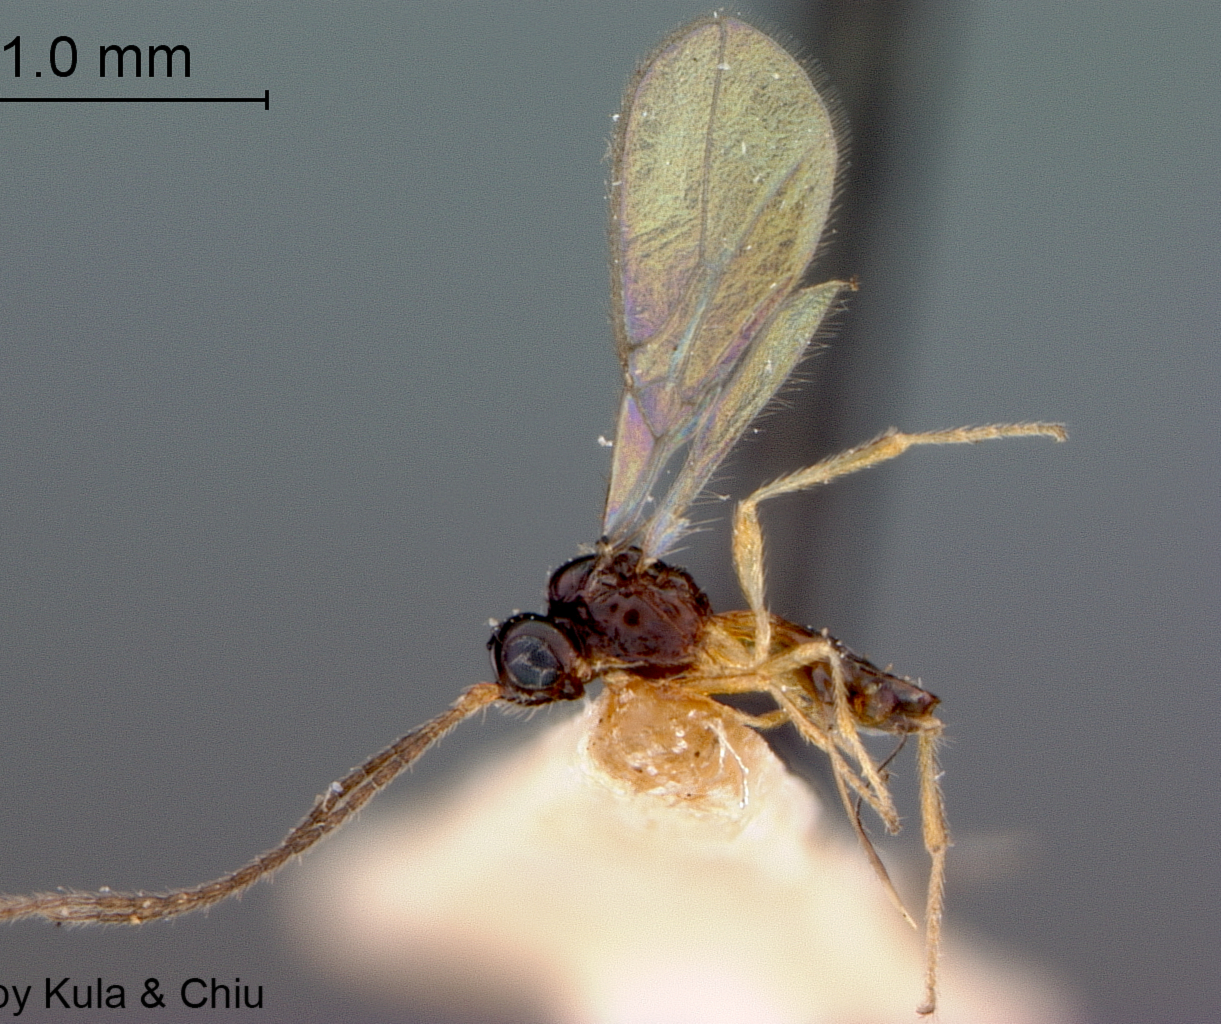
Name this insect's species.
Synaldis cabinica
